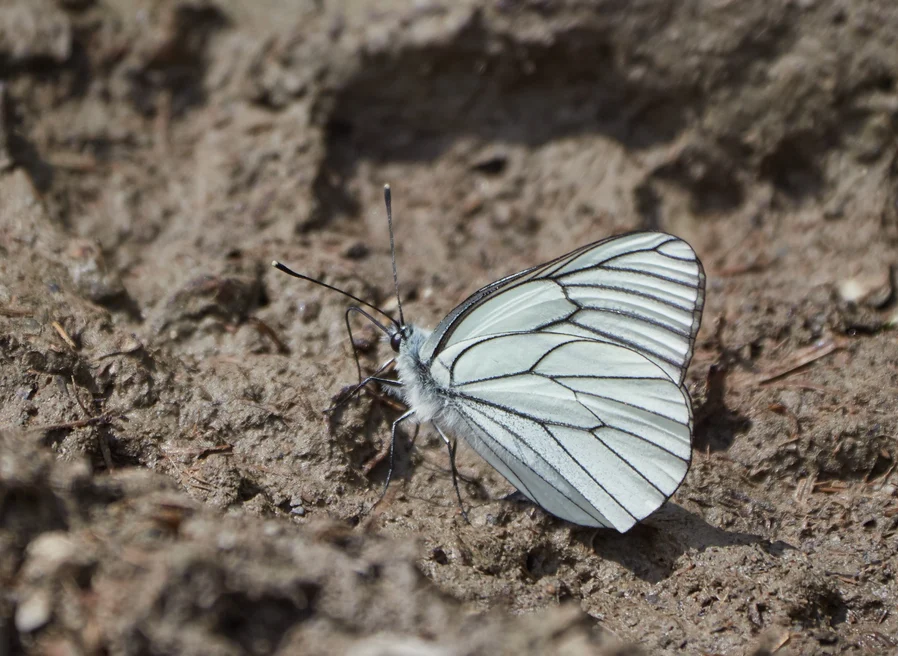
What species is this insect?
Aporia crataegi
